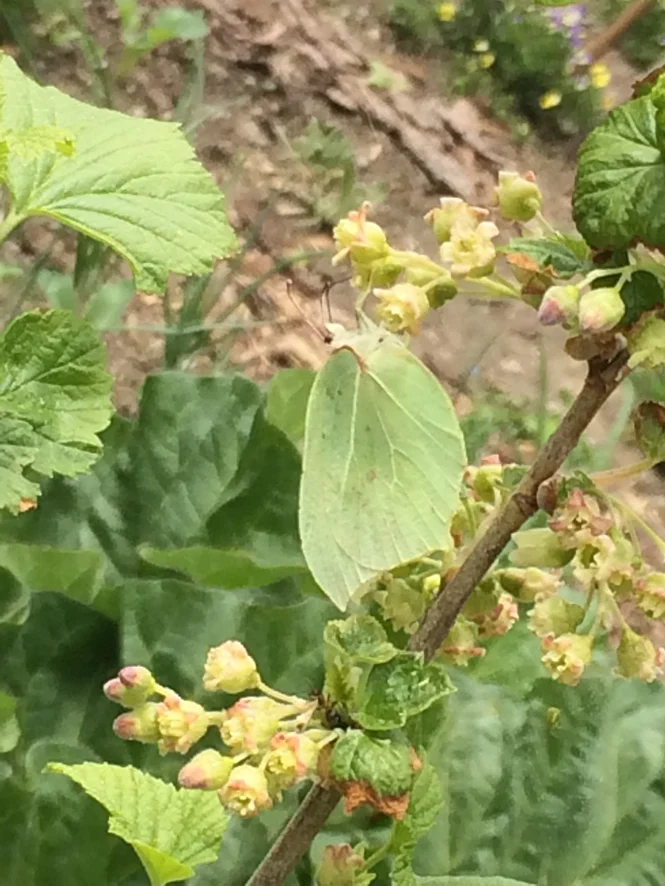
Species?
Gonepteryx rhamni
